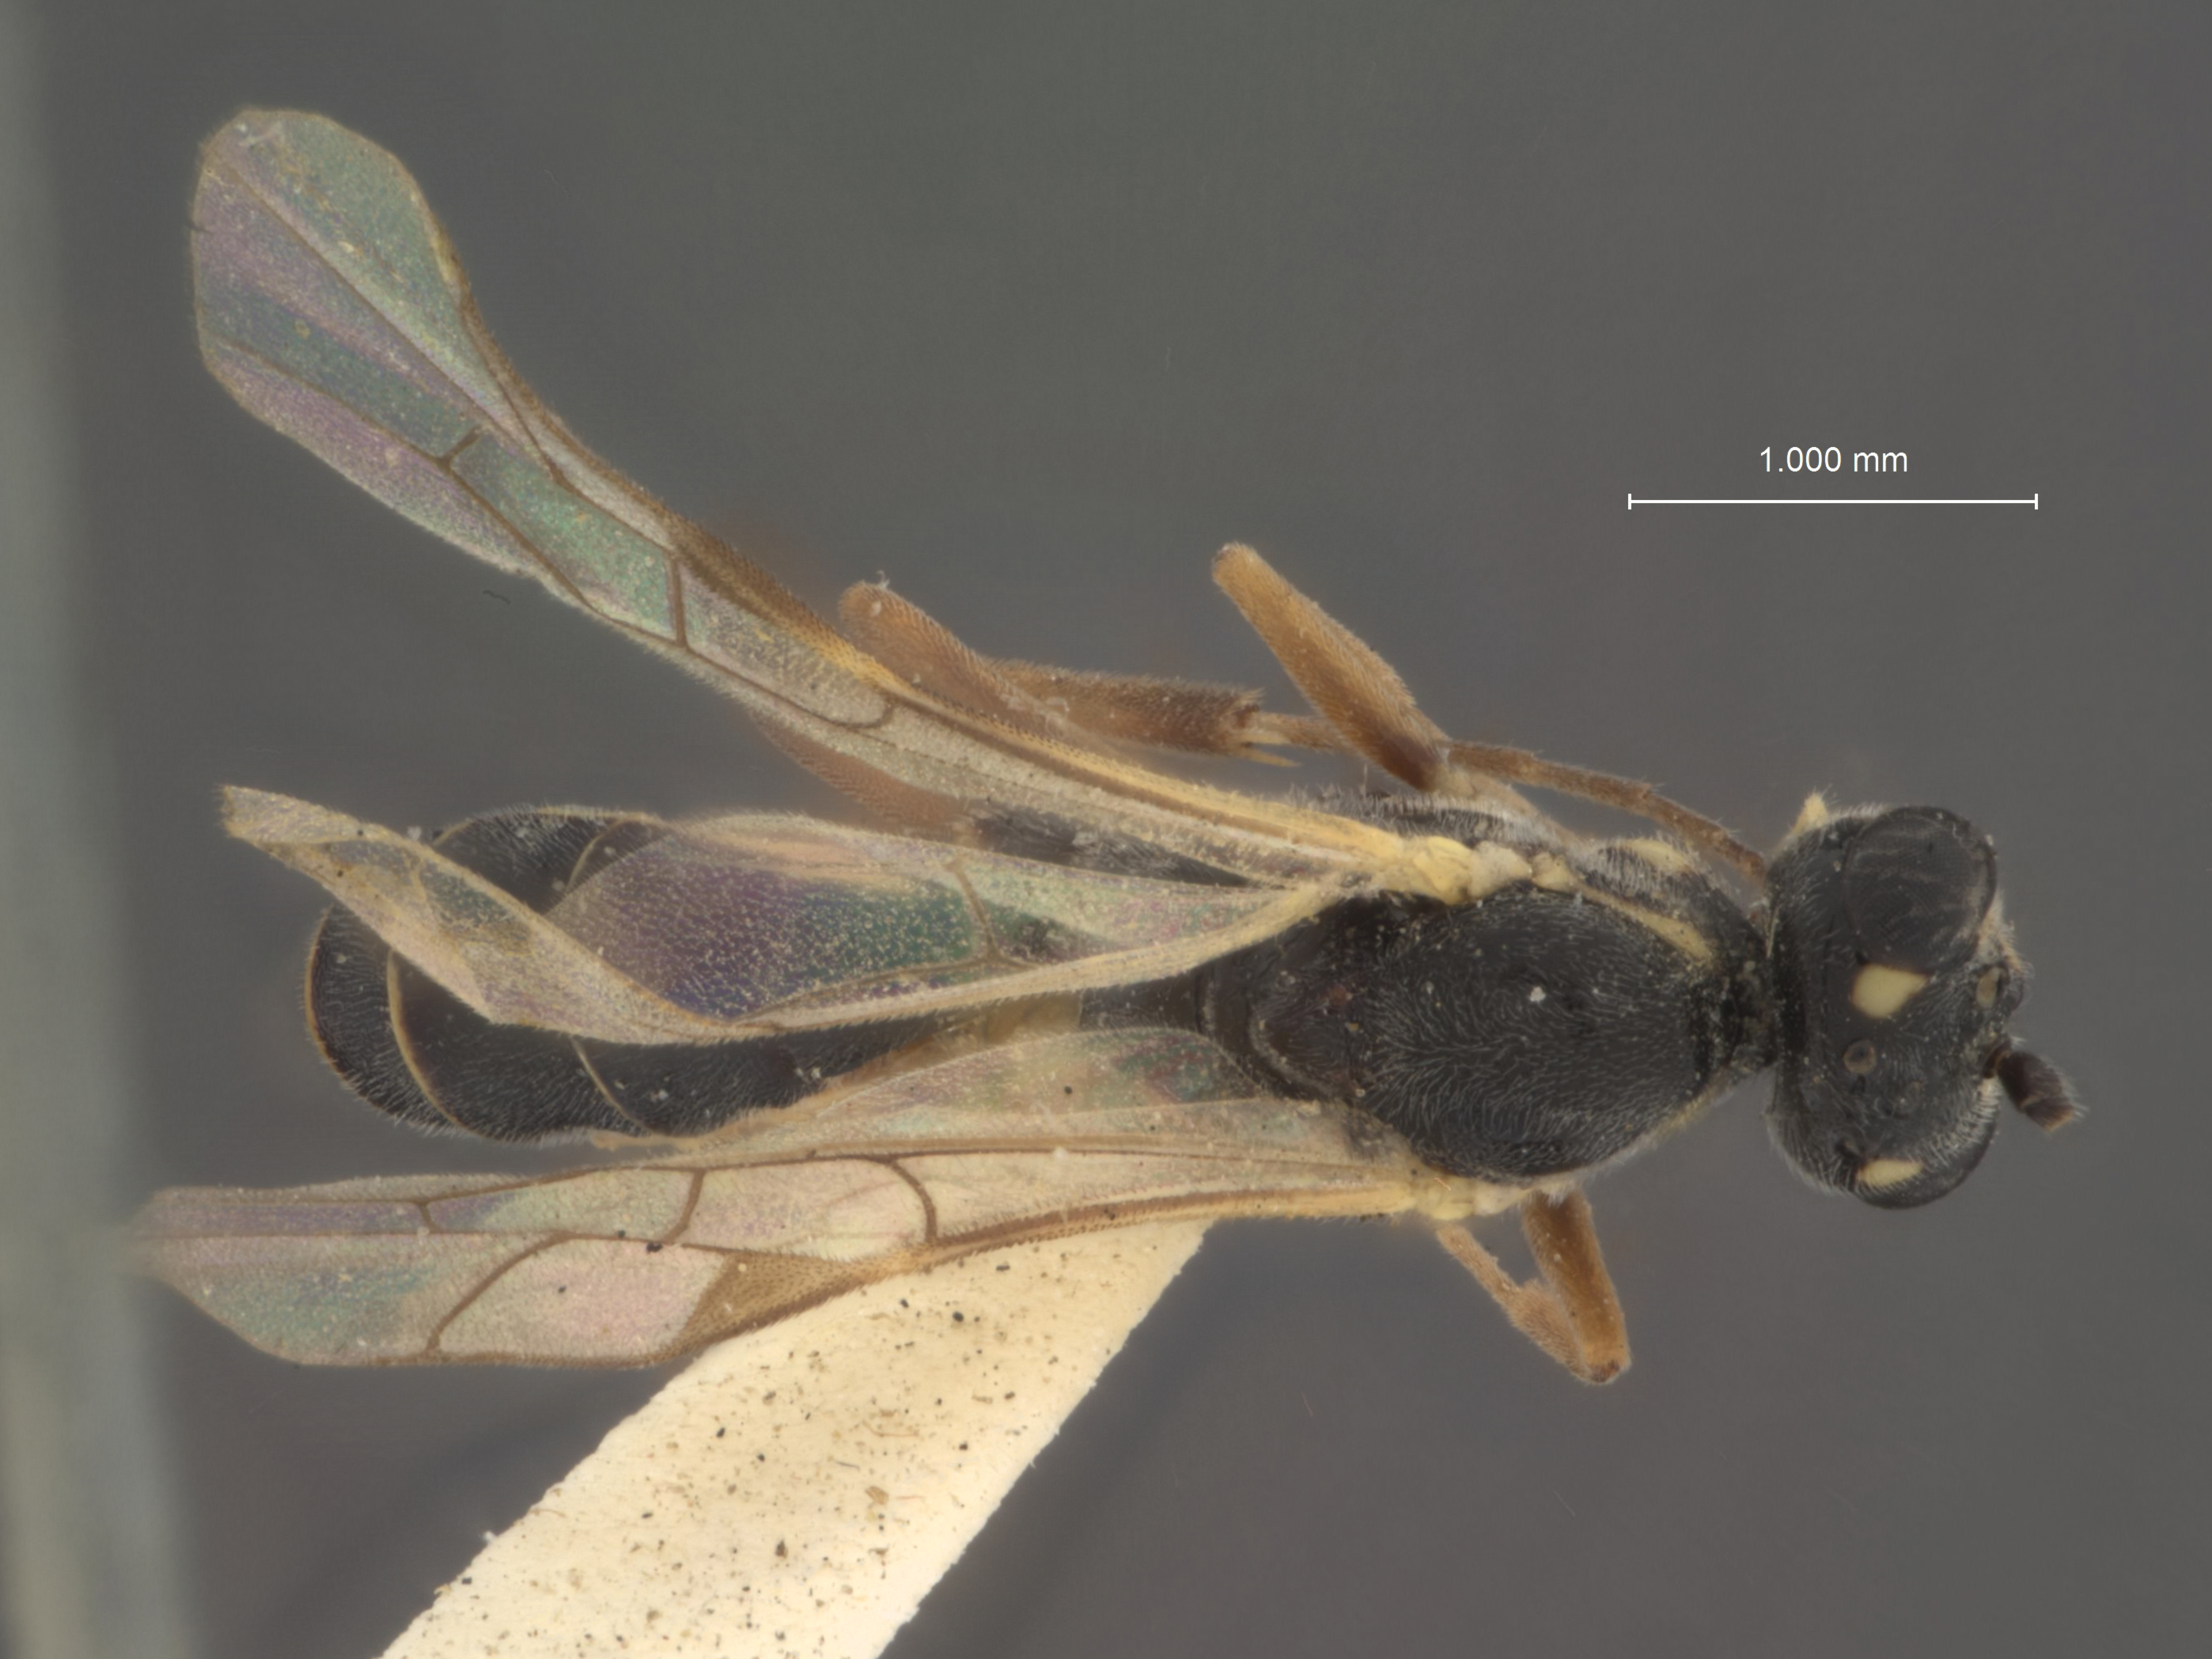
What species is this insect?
Neliopisthus longicanda
